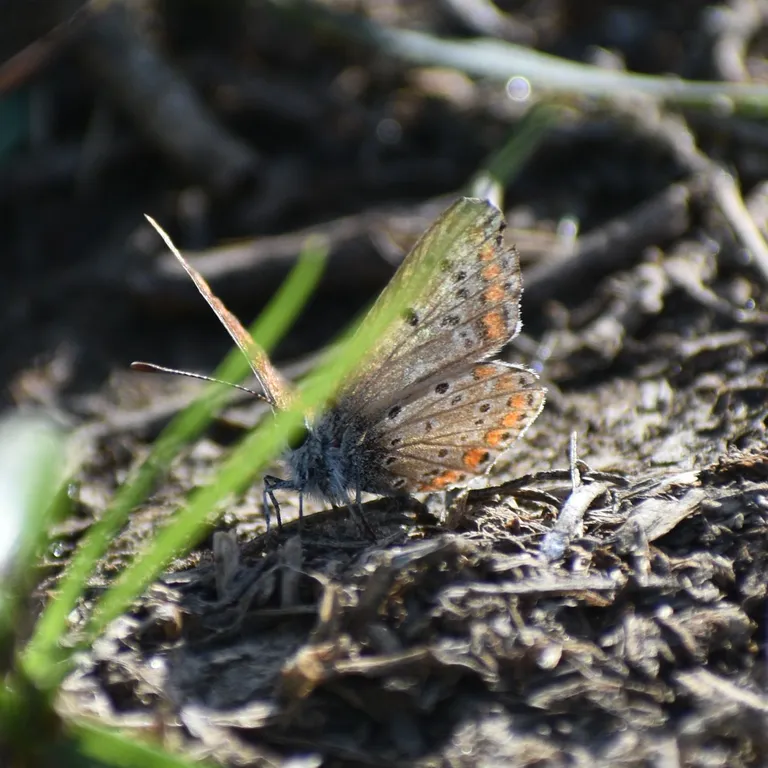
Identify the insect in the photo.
Aricia agestis/artaxerxes
